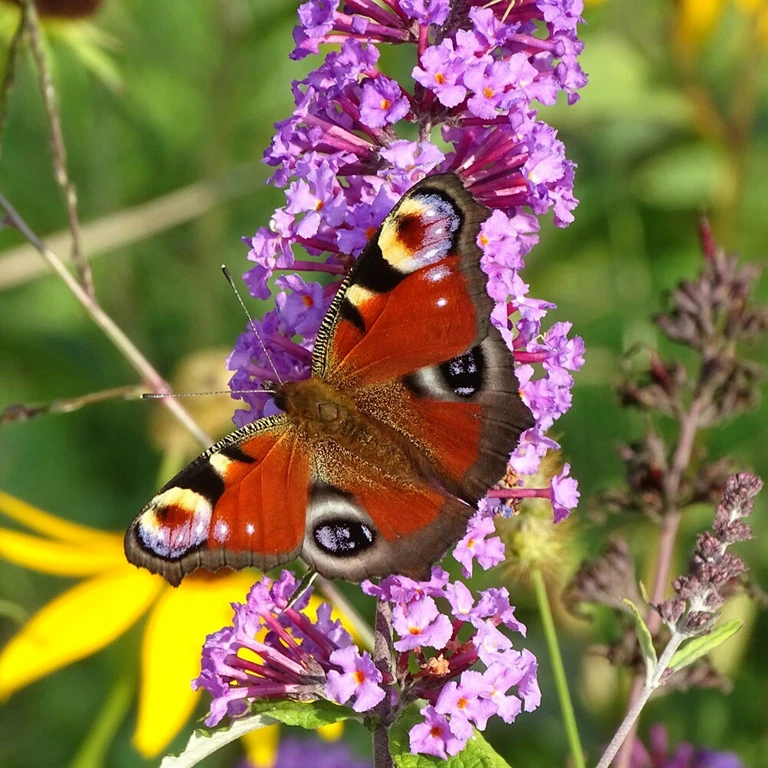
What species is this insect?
Aglais io
